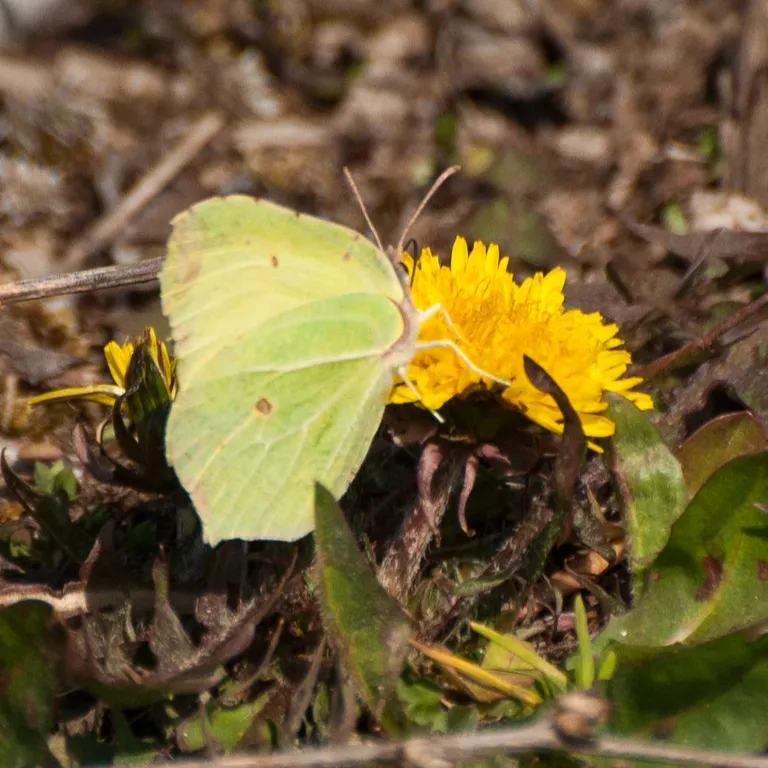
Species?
Gonepteryx rhamni
